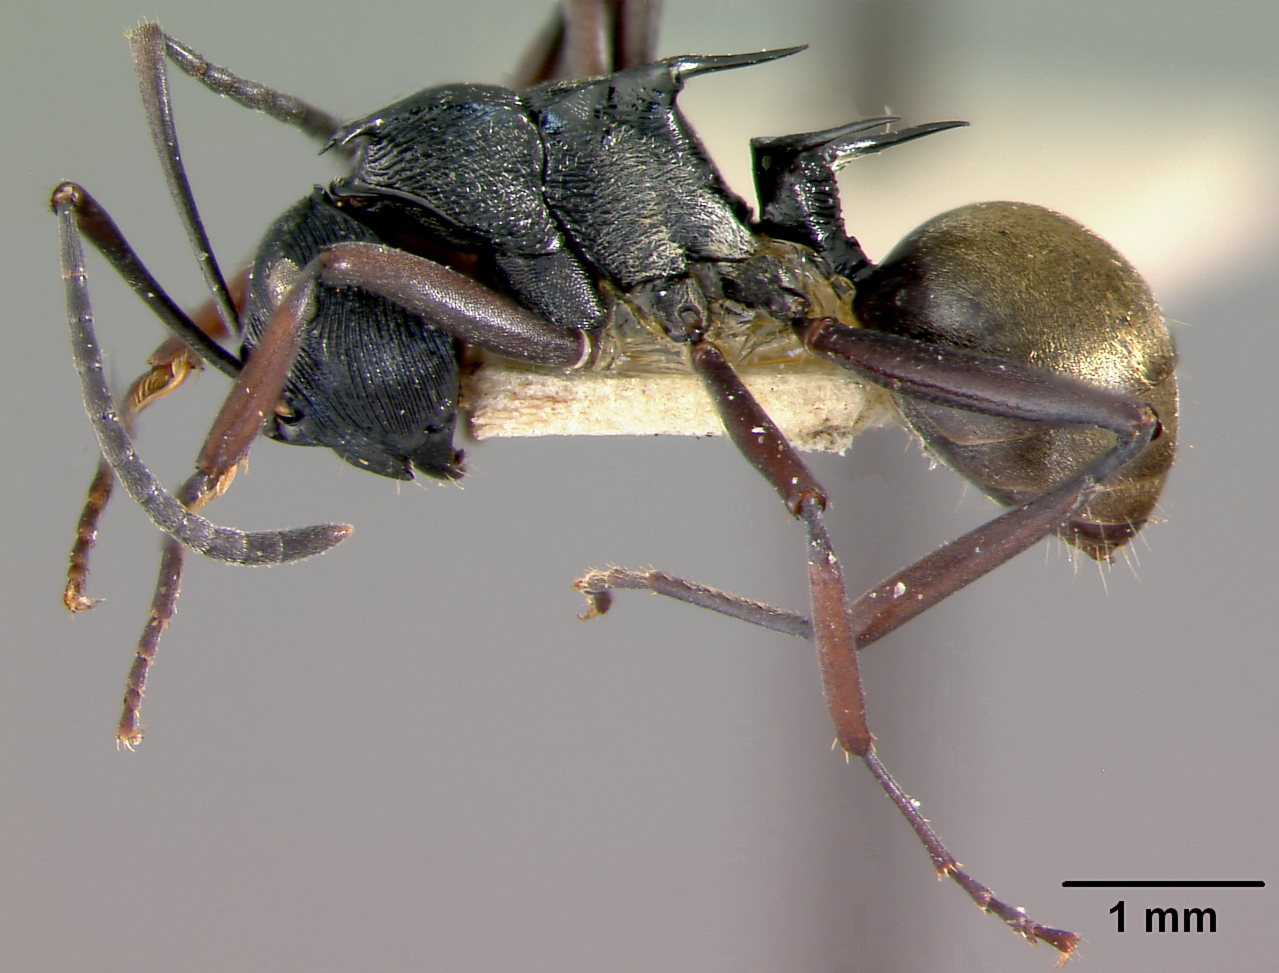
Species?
Polyrhachis santschi
